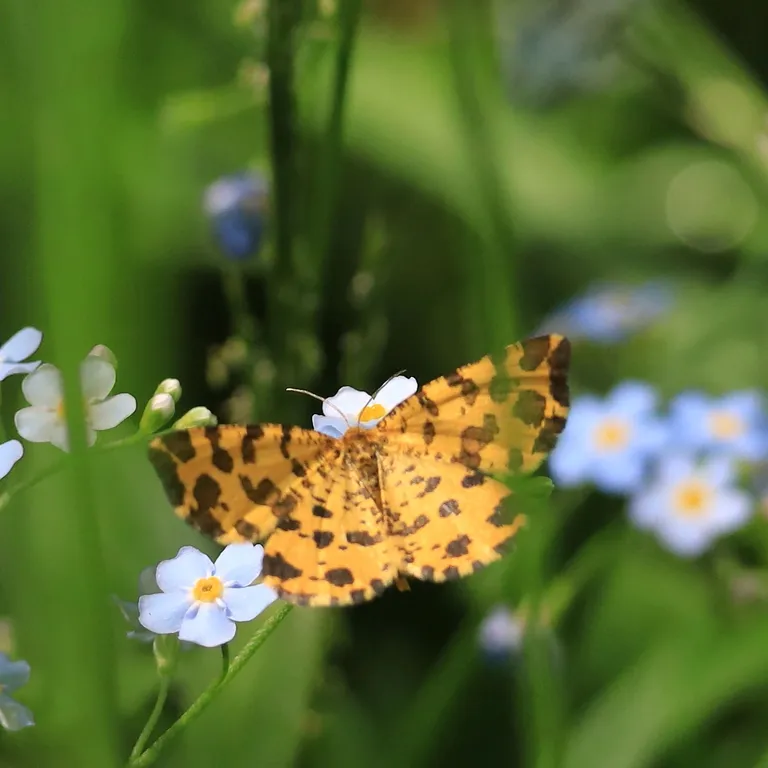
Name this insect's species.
Pseudopanthera macularia
